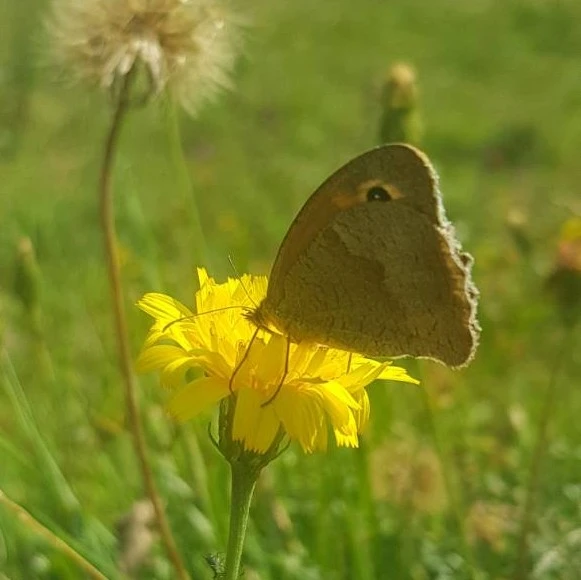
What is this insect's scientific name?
Maniola jurtina
